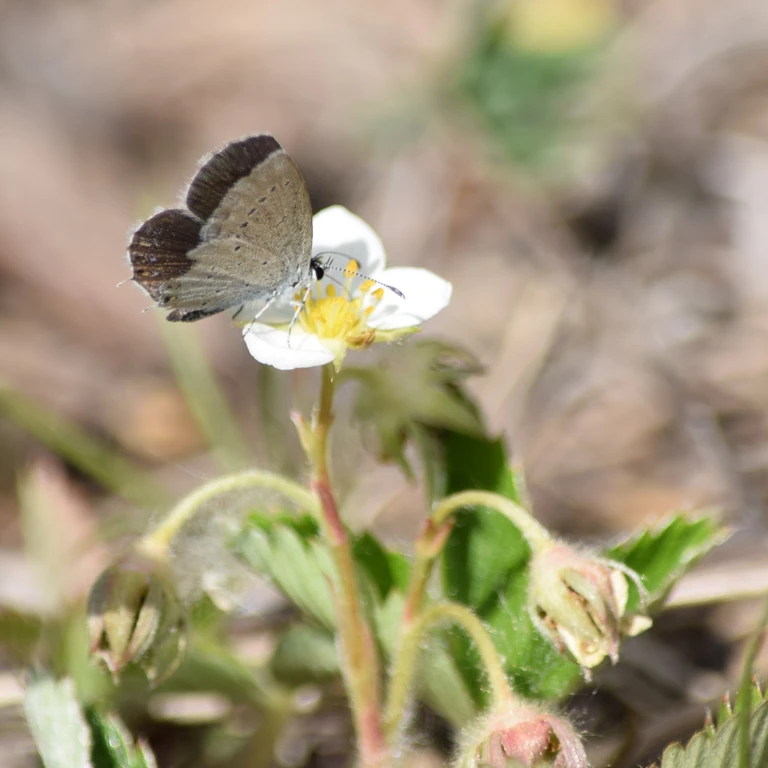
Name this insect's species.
Cupido argiades (also Elkalyce argiades)
